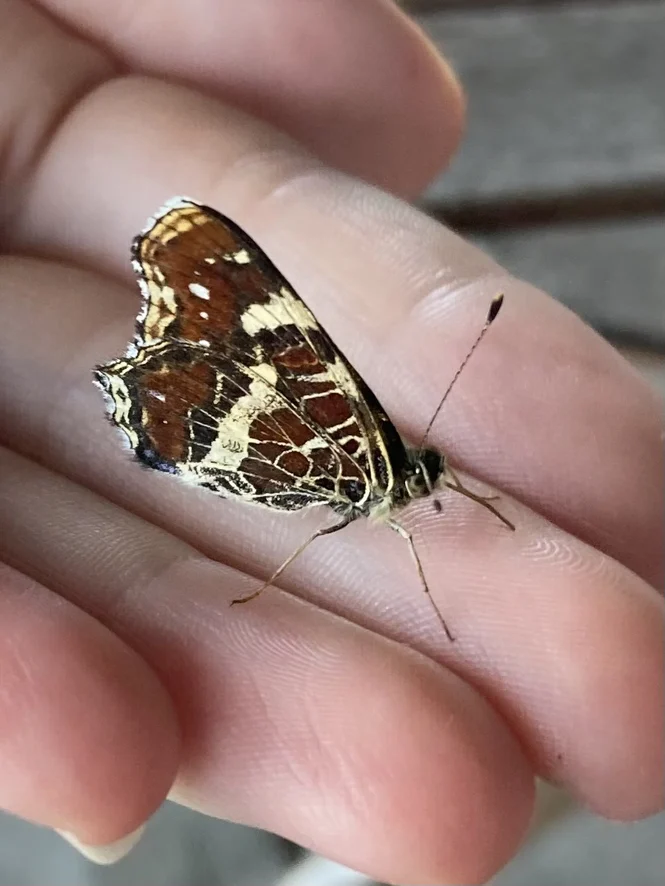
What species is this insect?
Araschnia levana
